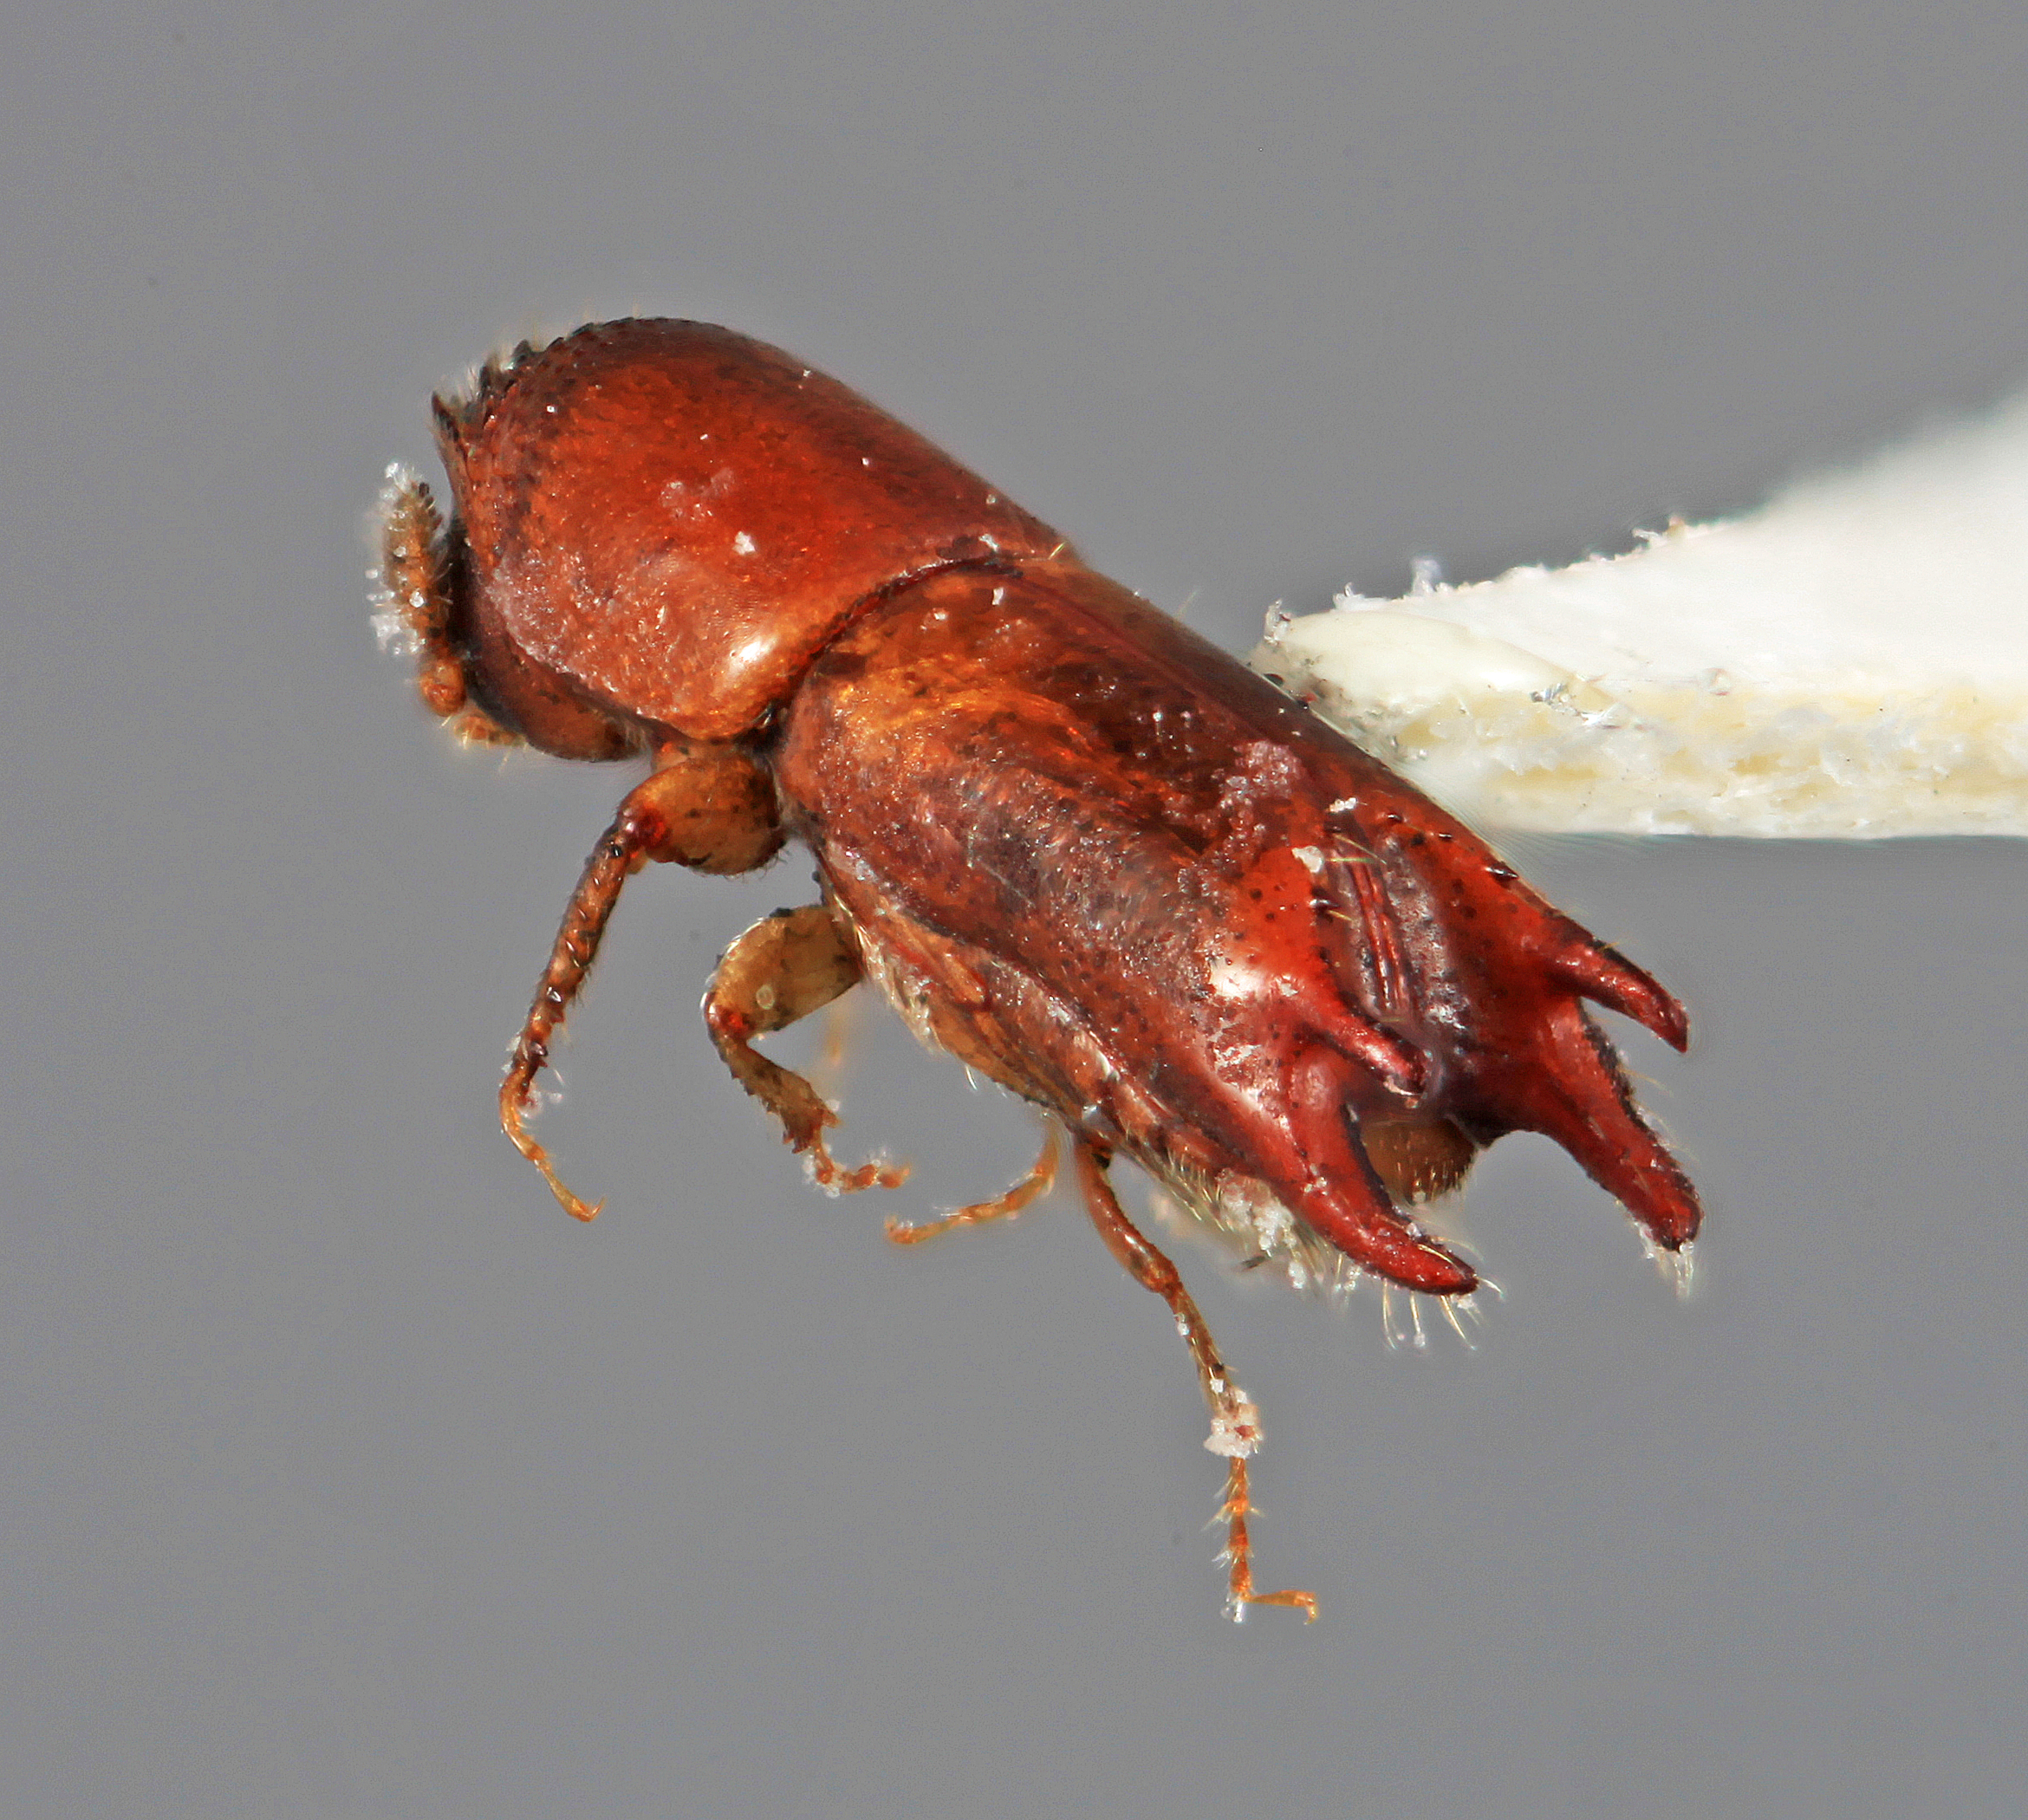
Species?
Amphicranus spinosus
